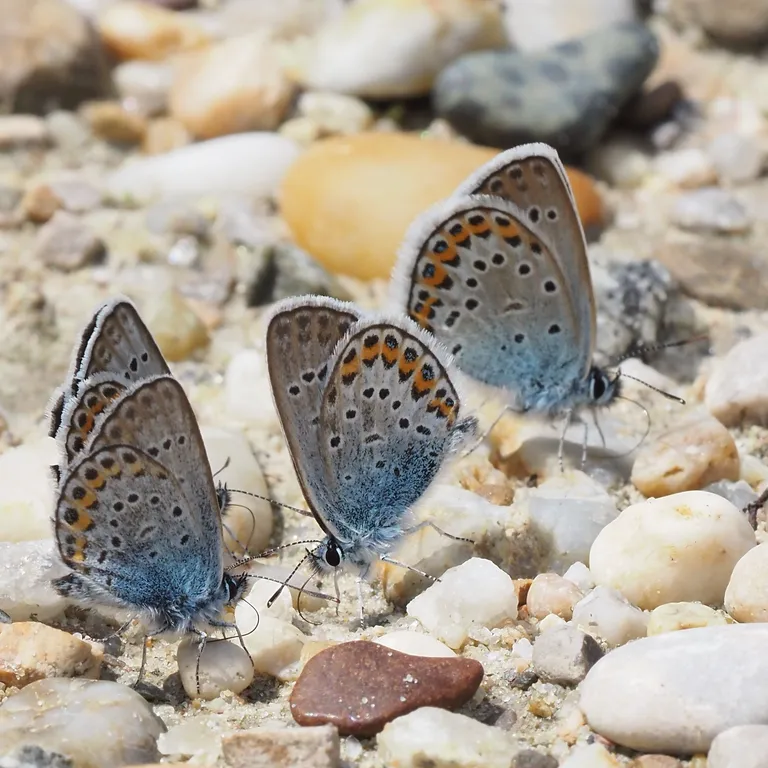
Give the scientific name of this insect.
Plebejus argus
